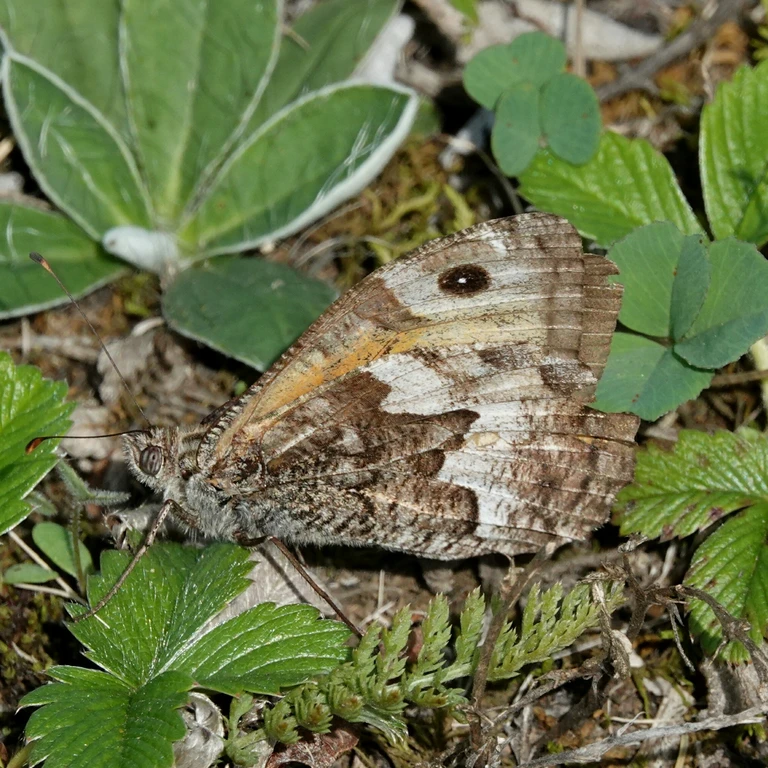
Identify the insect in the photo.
Hipparchia semele
